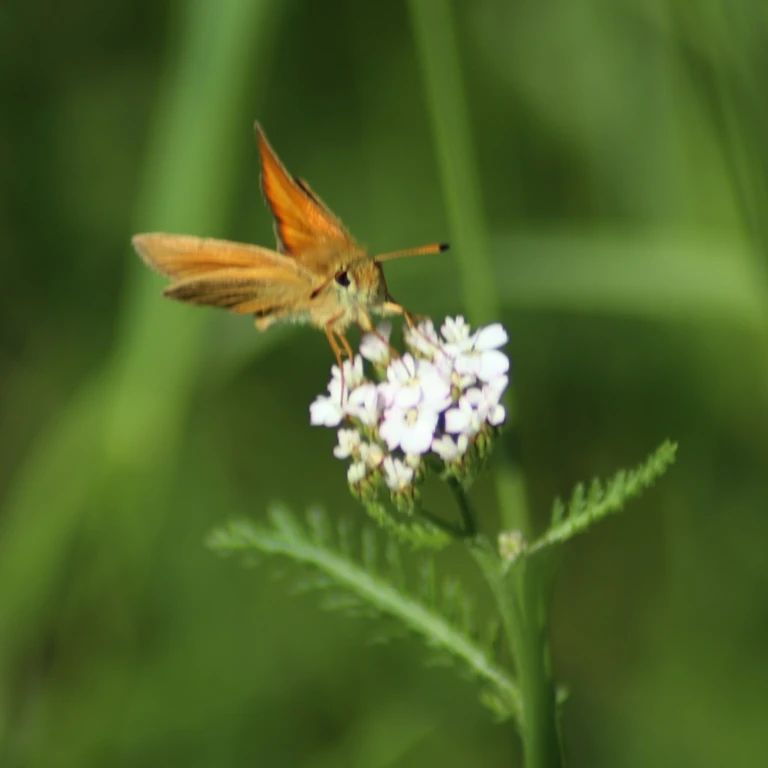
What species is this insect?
Thymelicus lineola
